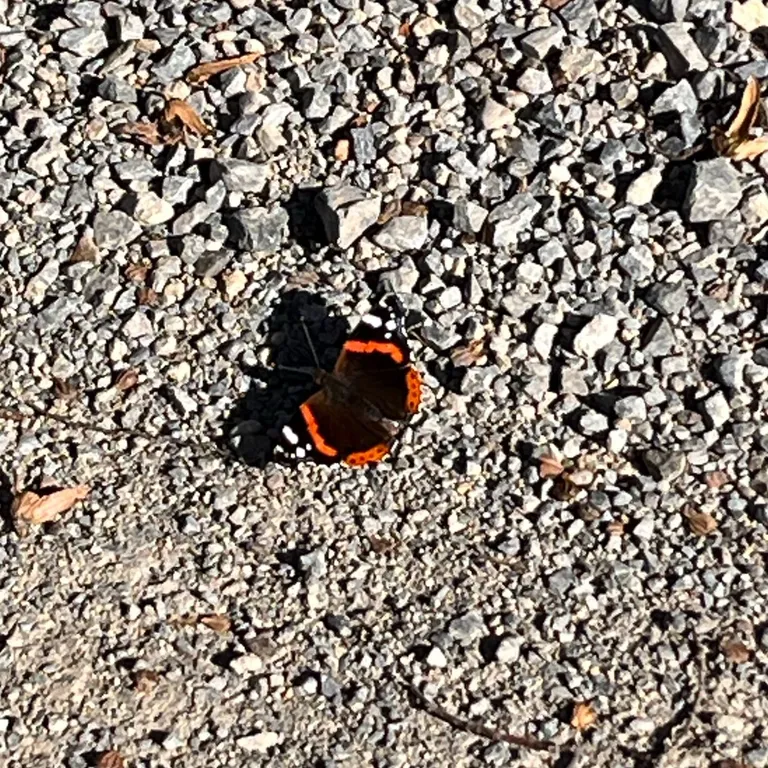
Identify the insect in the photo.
Vanessa atalanta
